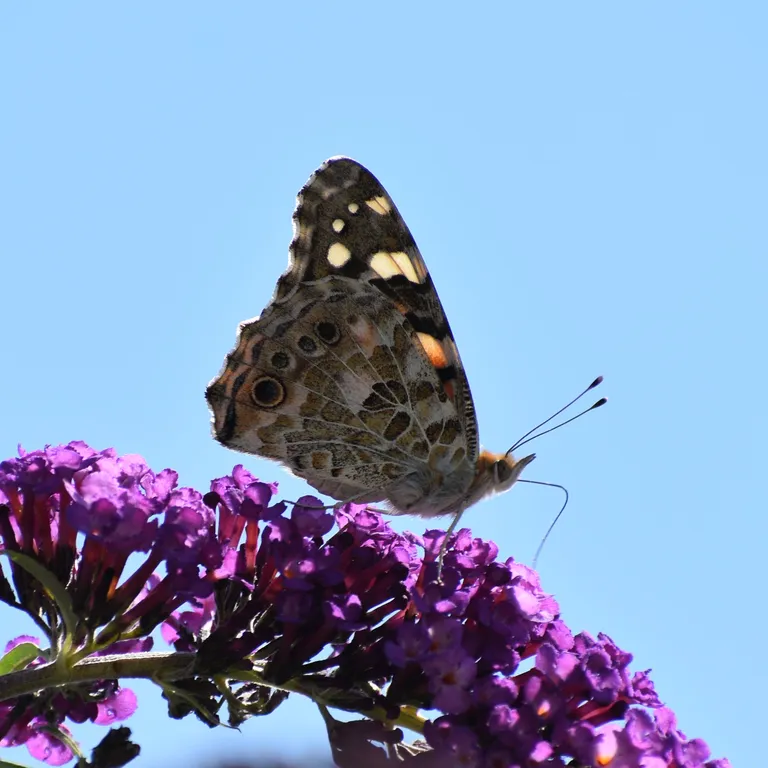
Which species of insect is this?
Vanessa cardui
